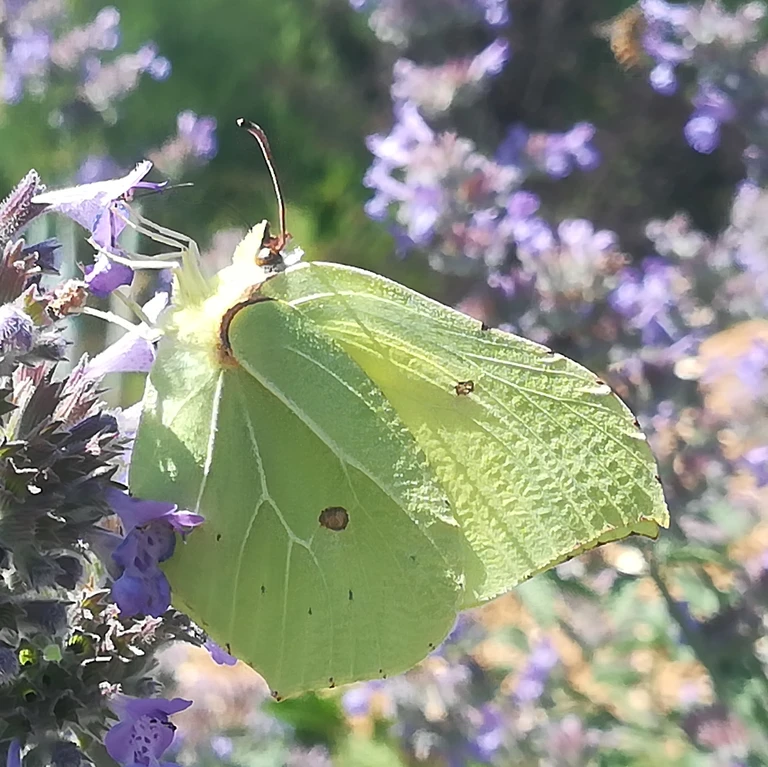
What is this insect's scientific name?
Gonepteryx rhamni
